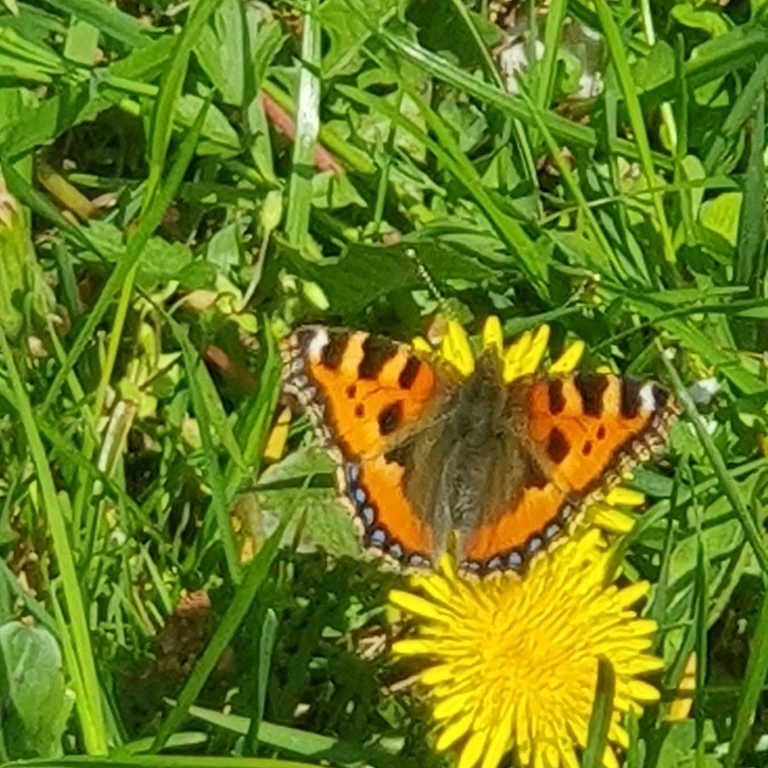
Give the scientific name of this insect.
Aglais urticae
